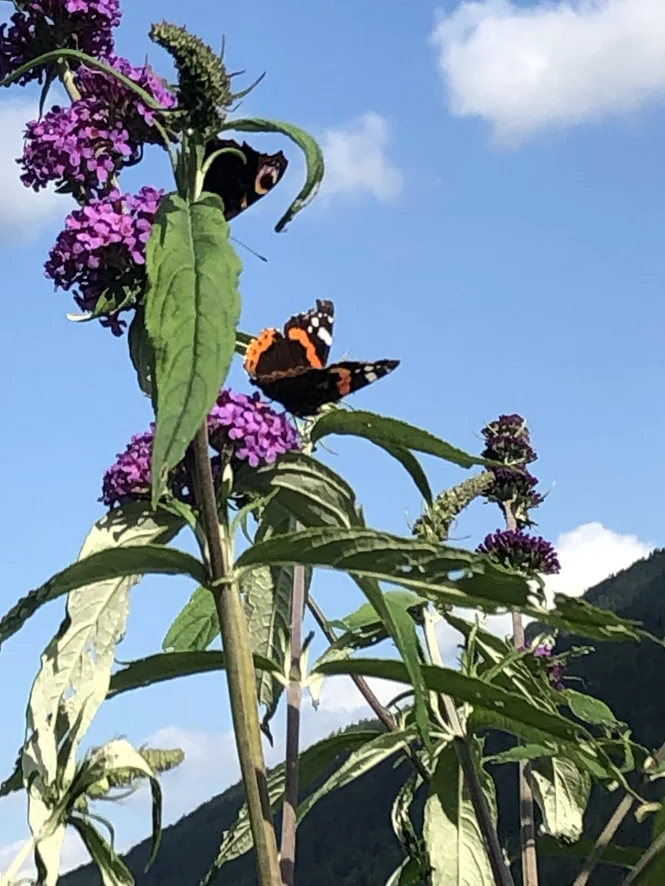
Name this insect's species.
Vanessa atalanta
